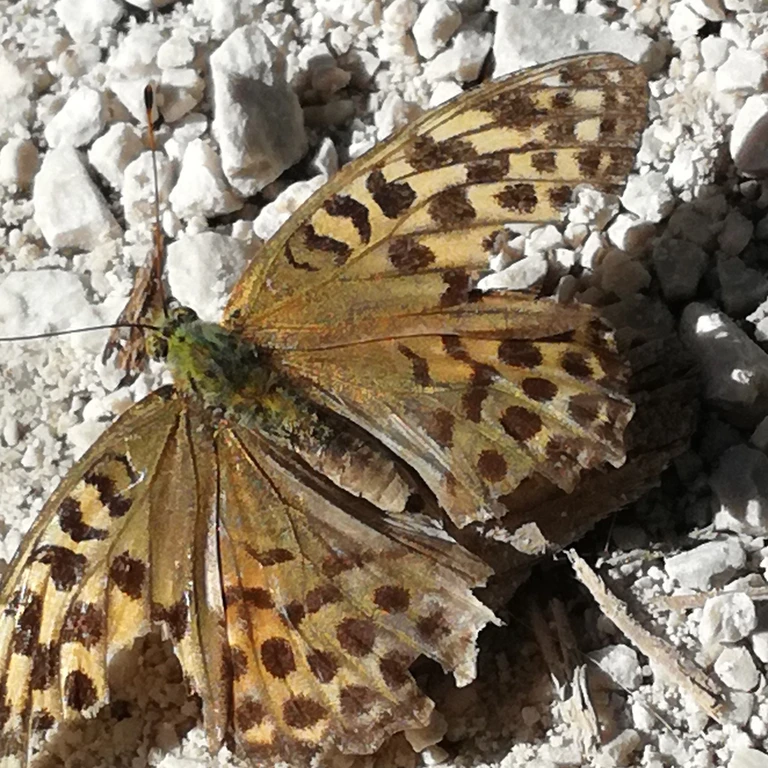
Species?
Argynnis paphia
